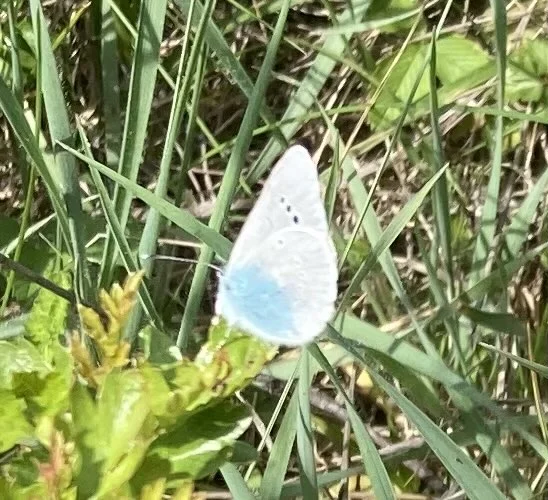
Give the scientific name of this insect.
Glaucopsyche alexis
